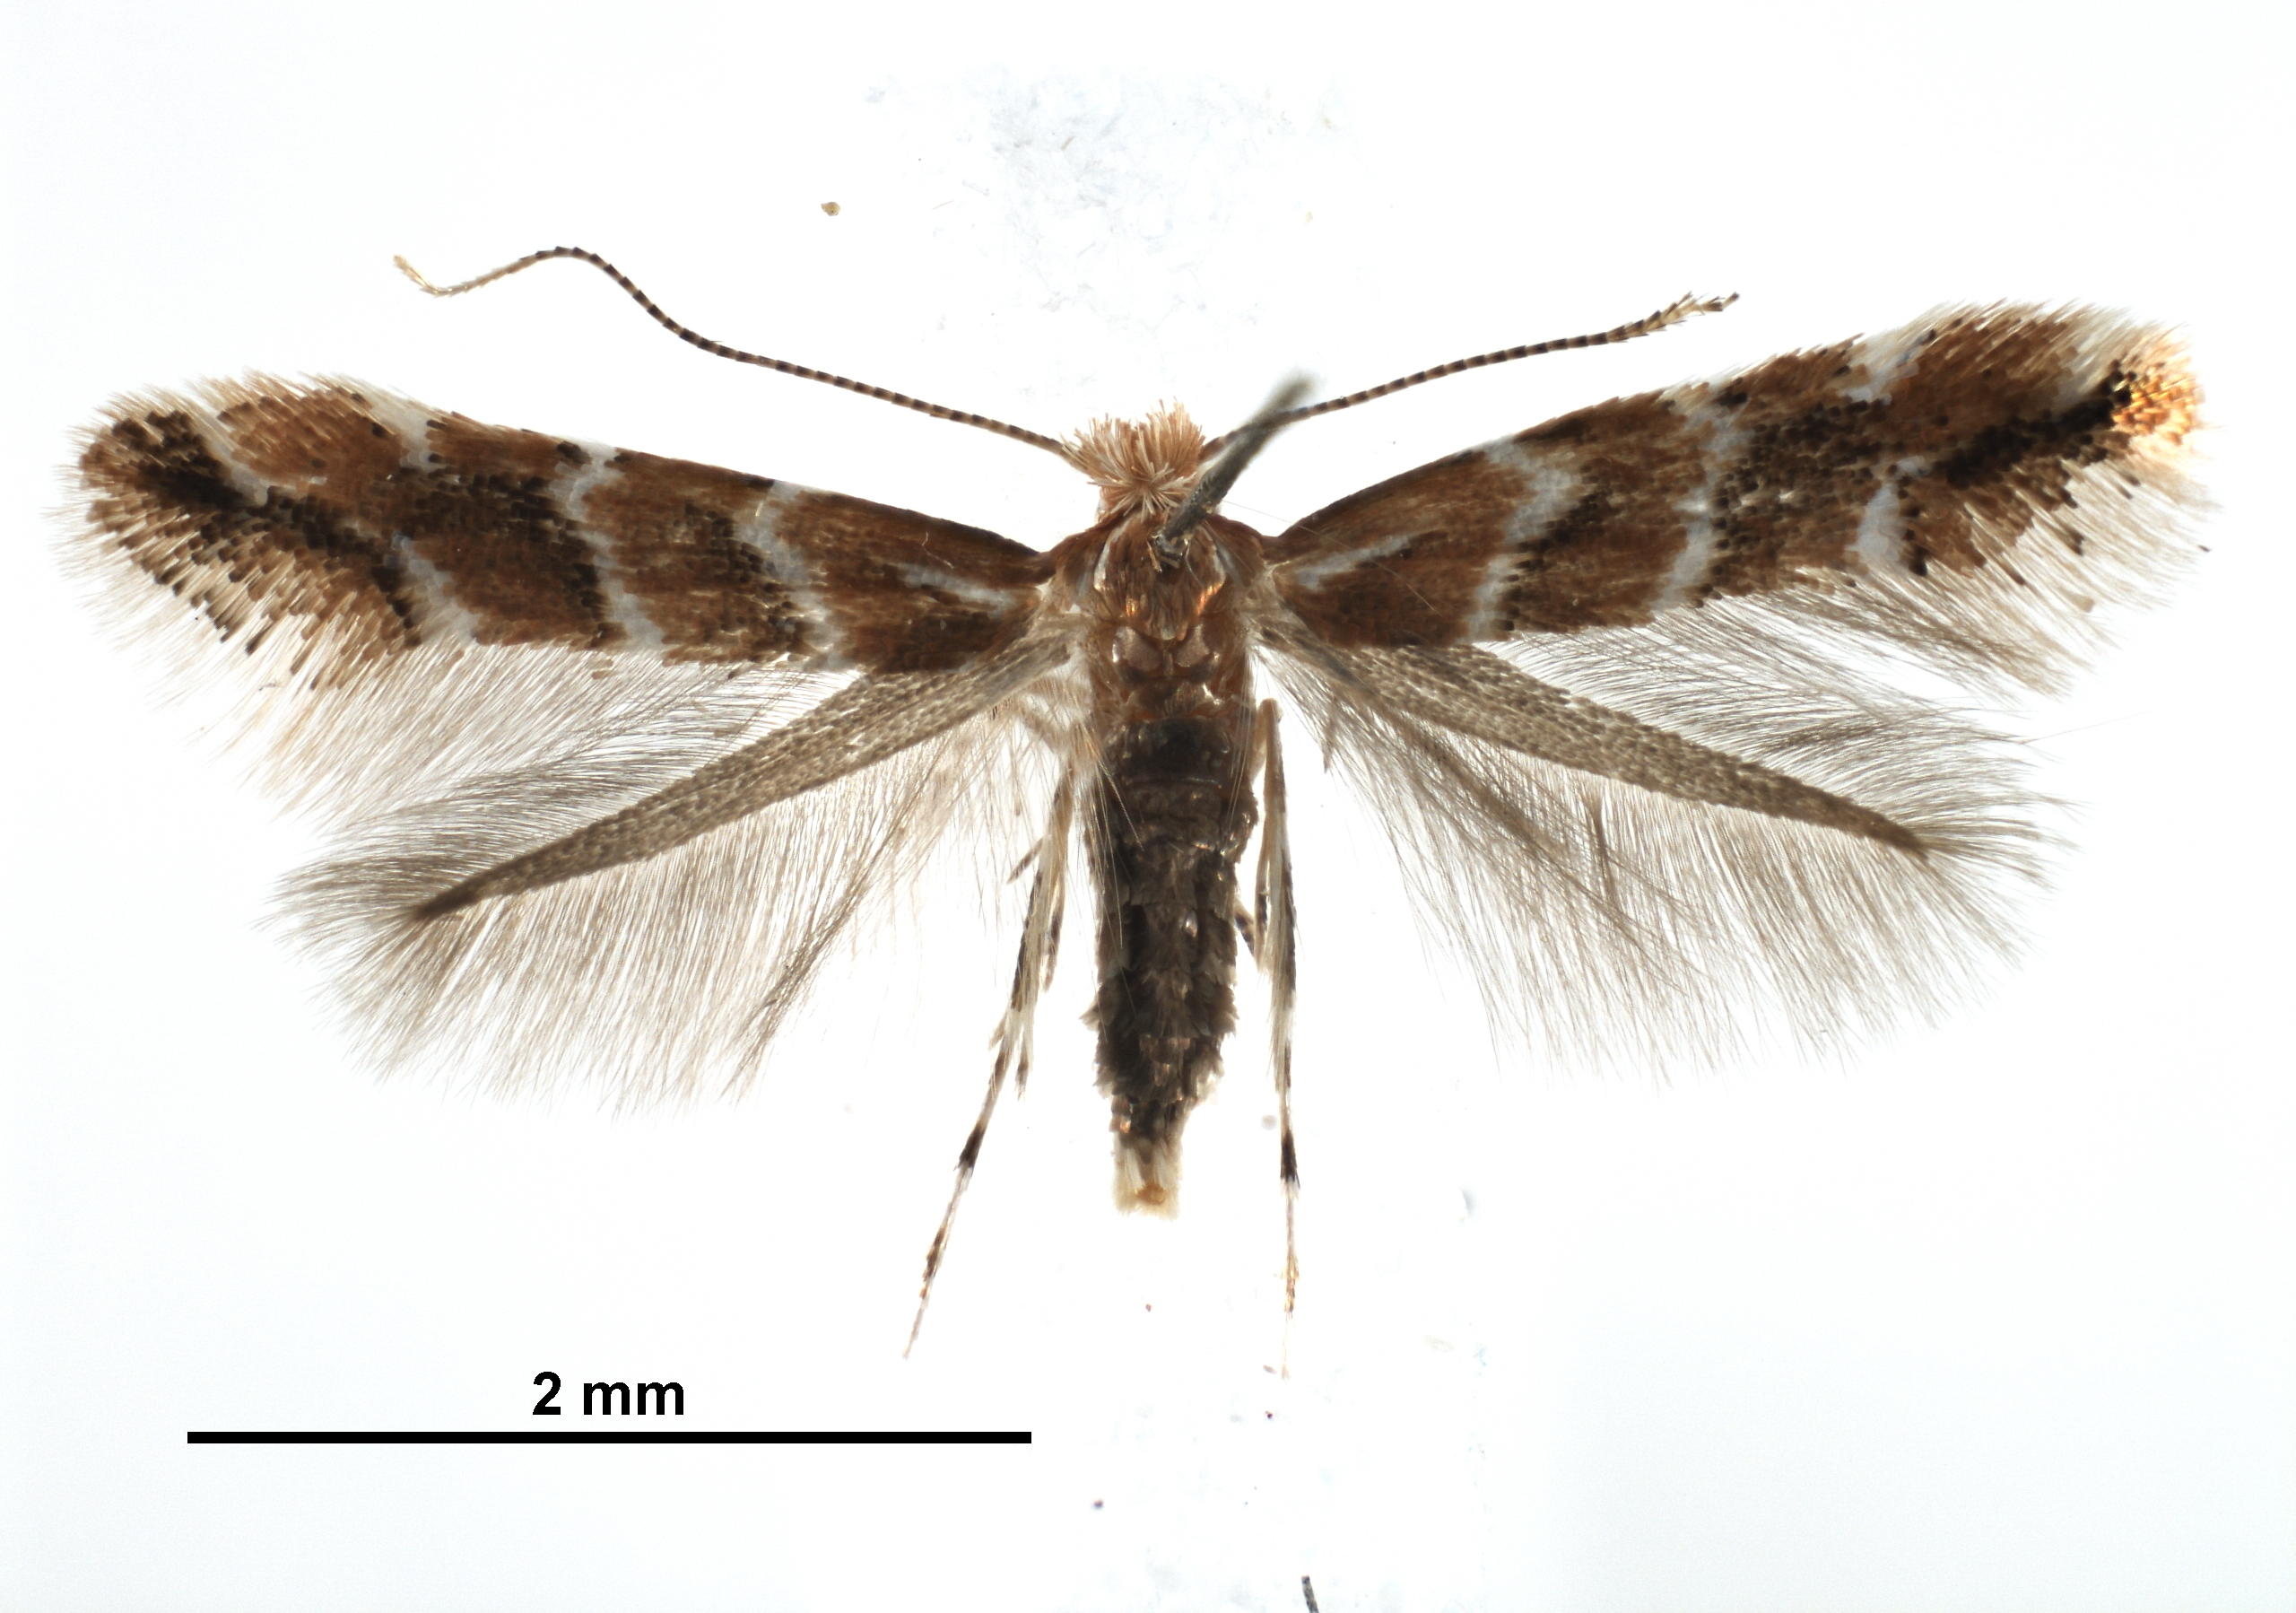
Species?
Cameraria ohridella
